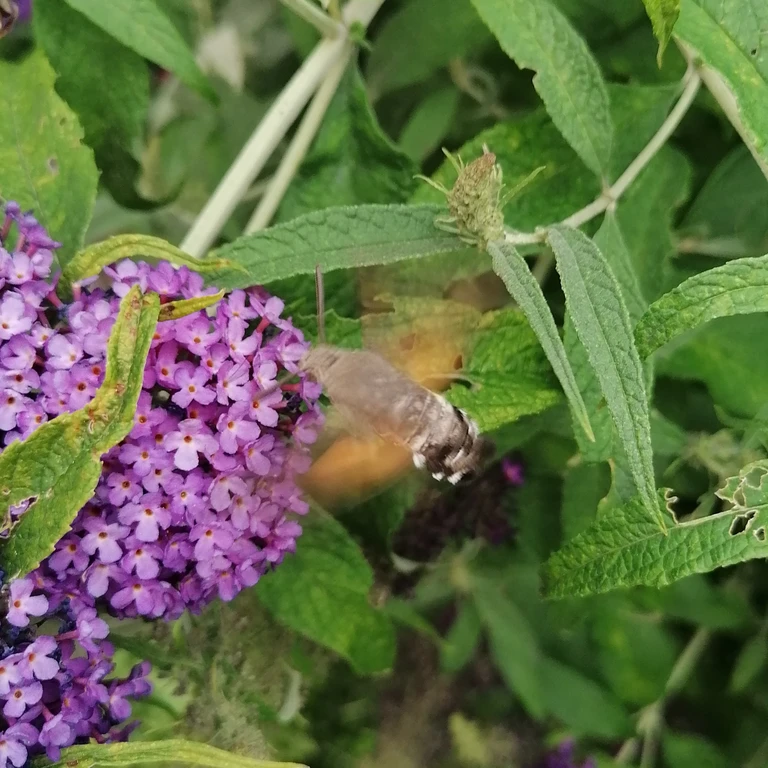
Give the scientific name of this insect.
Macroglossum stellatarum
